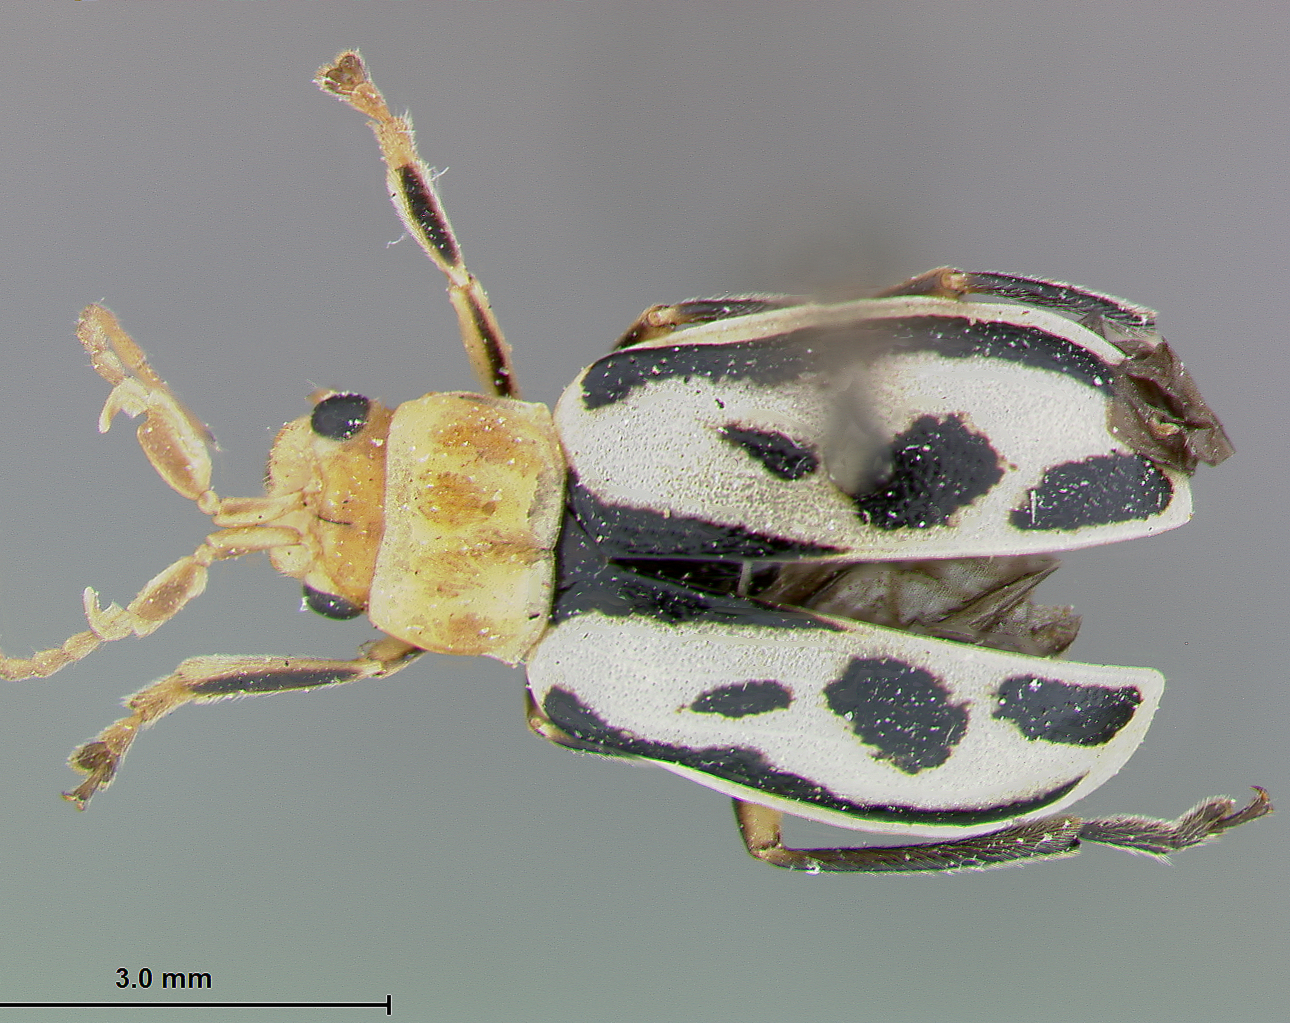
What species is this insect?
Eccoptopsis mexicana
